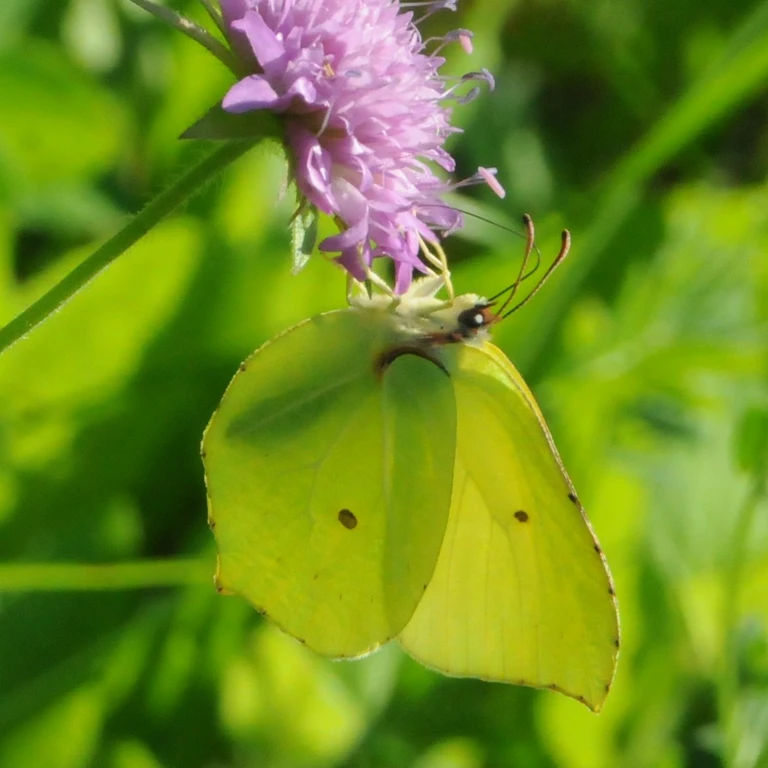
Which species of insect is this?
Gonepteryx rhamni
